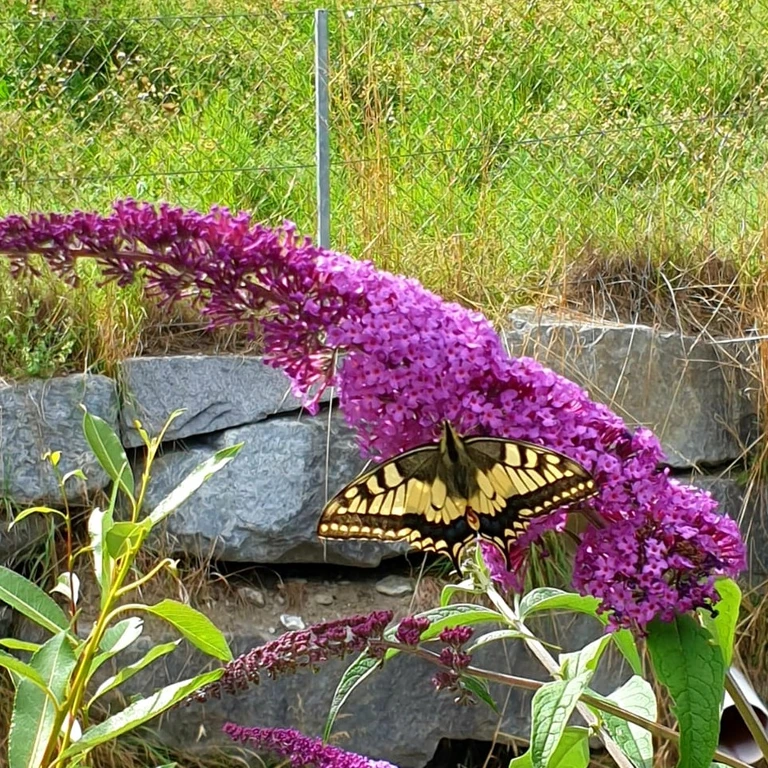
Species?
Papilio machaon
